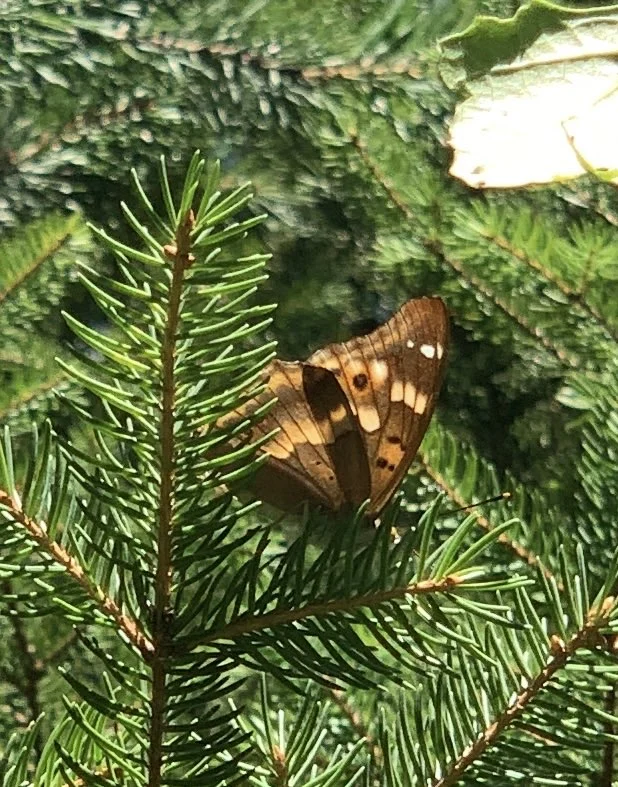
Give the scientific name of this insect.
Apatura ilia
